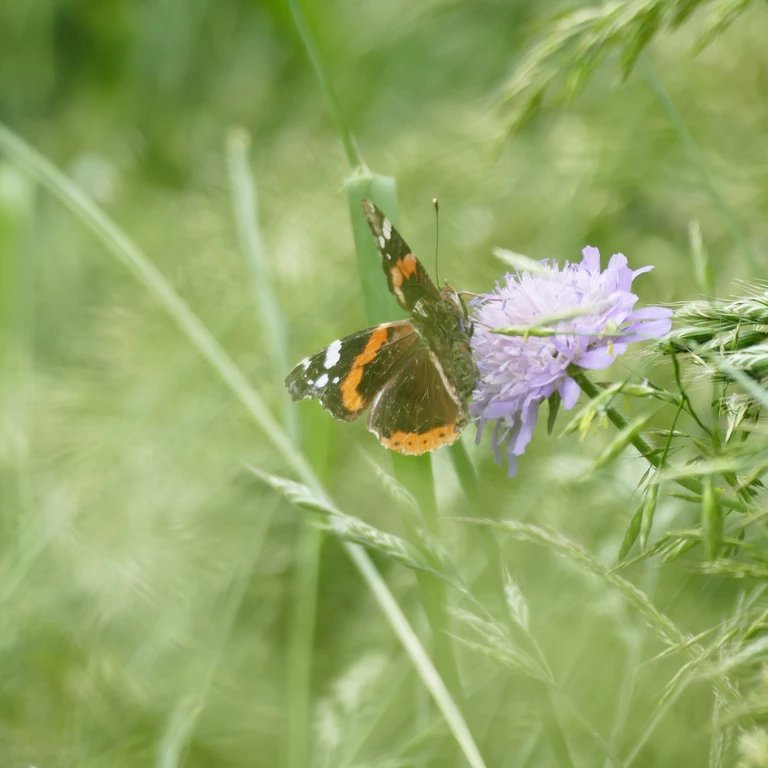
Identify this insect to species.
Vanessa atalanta
